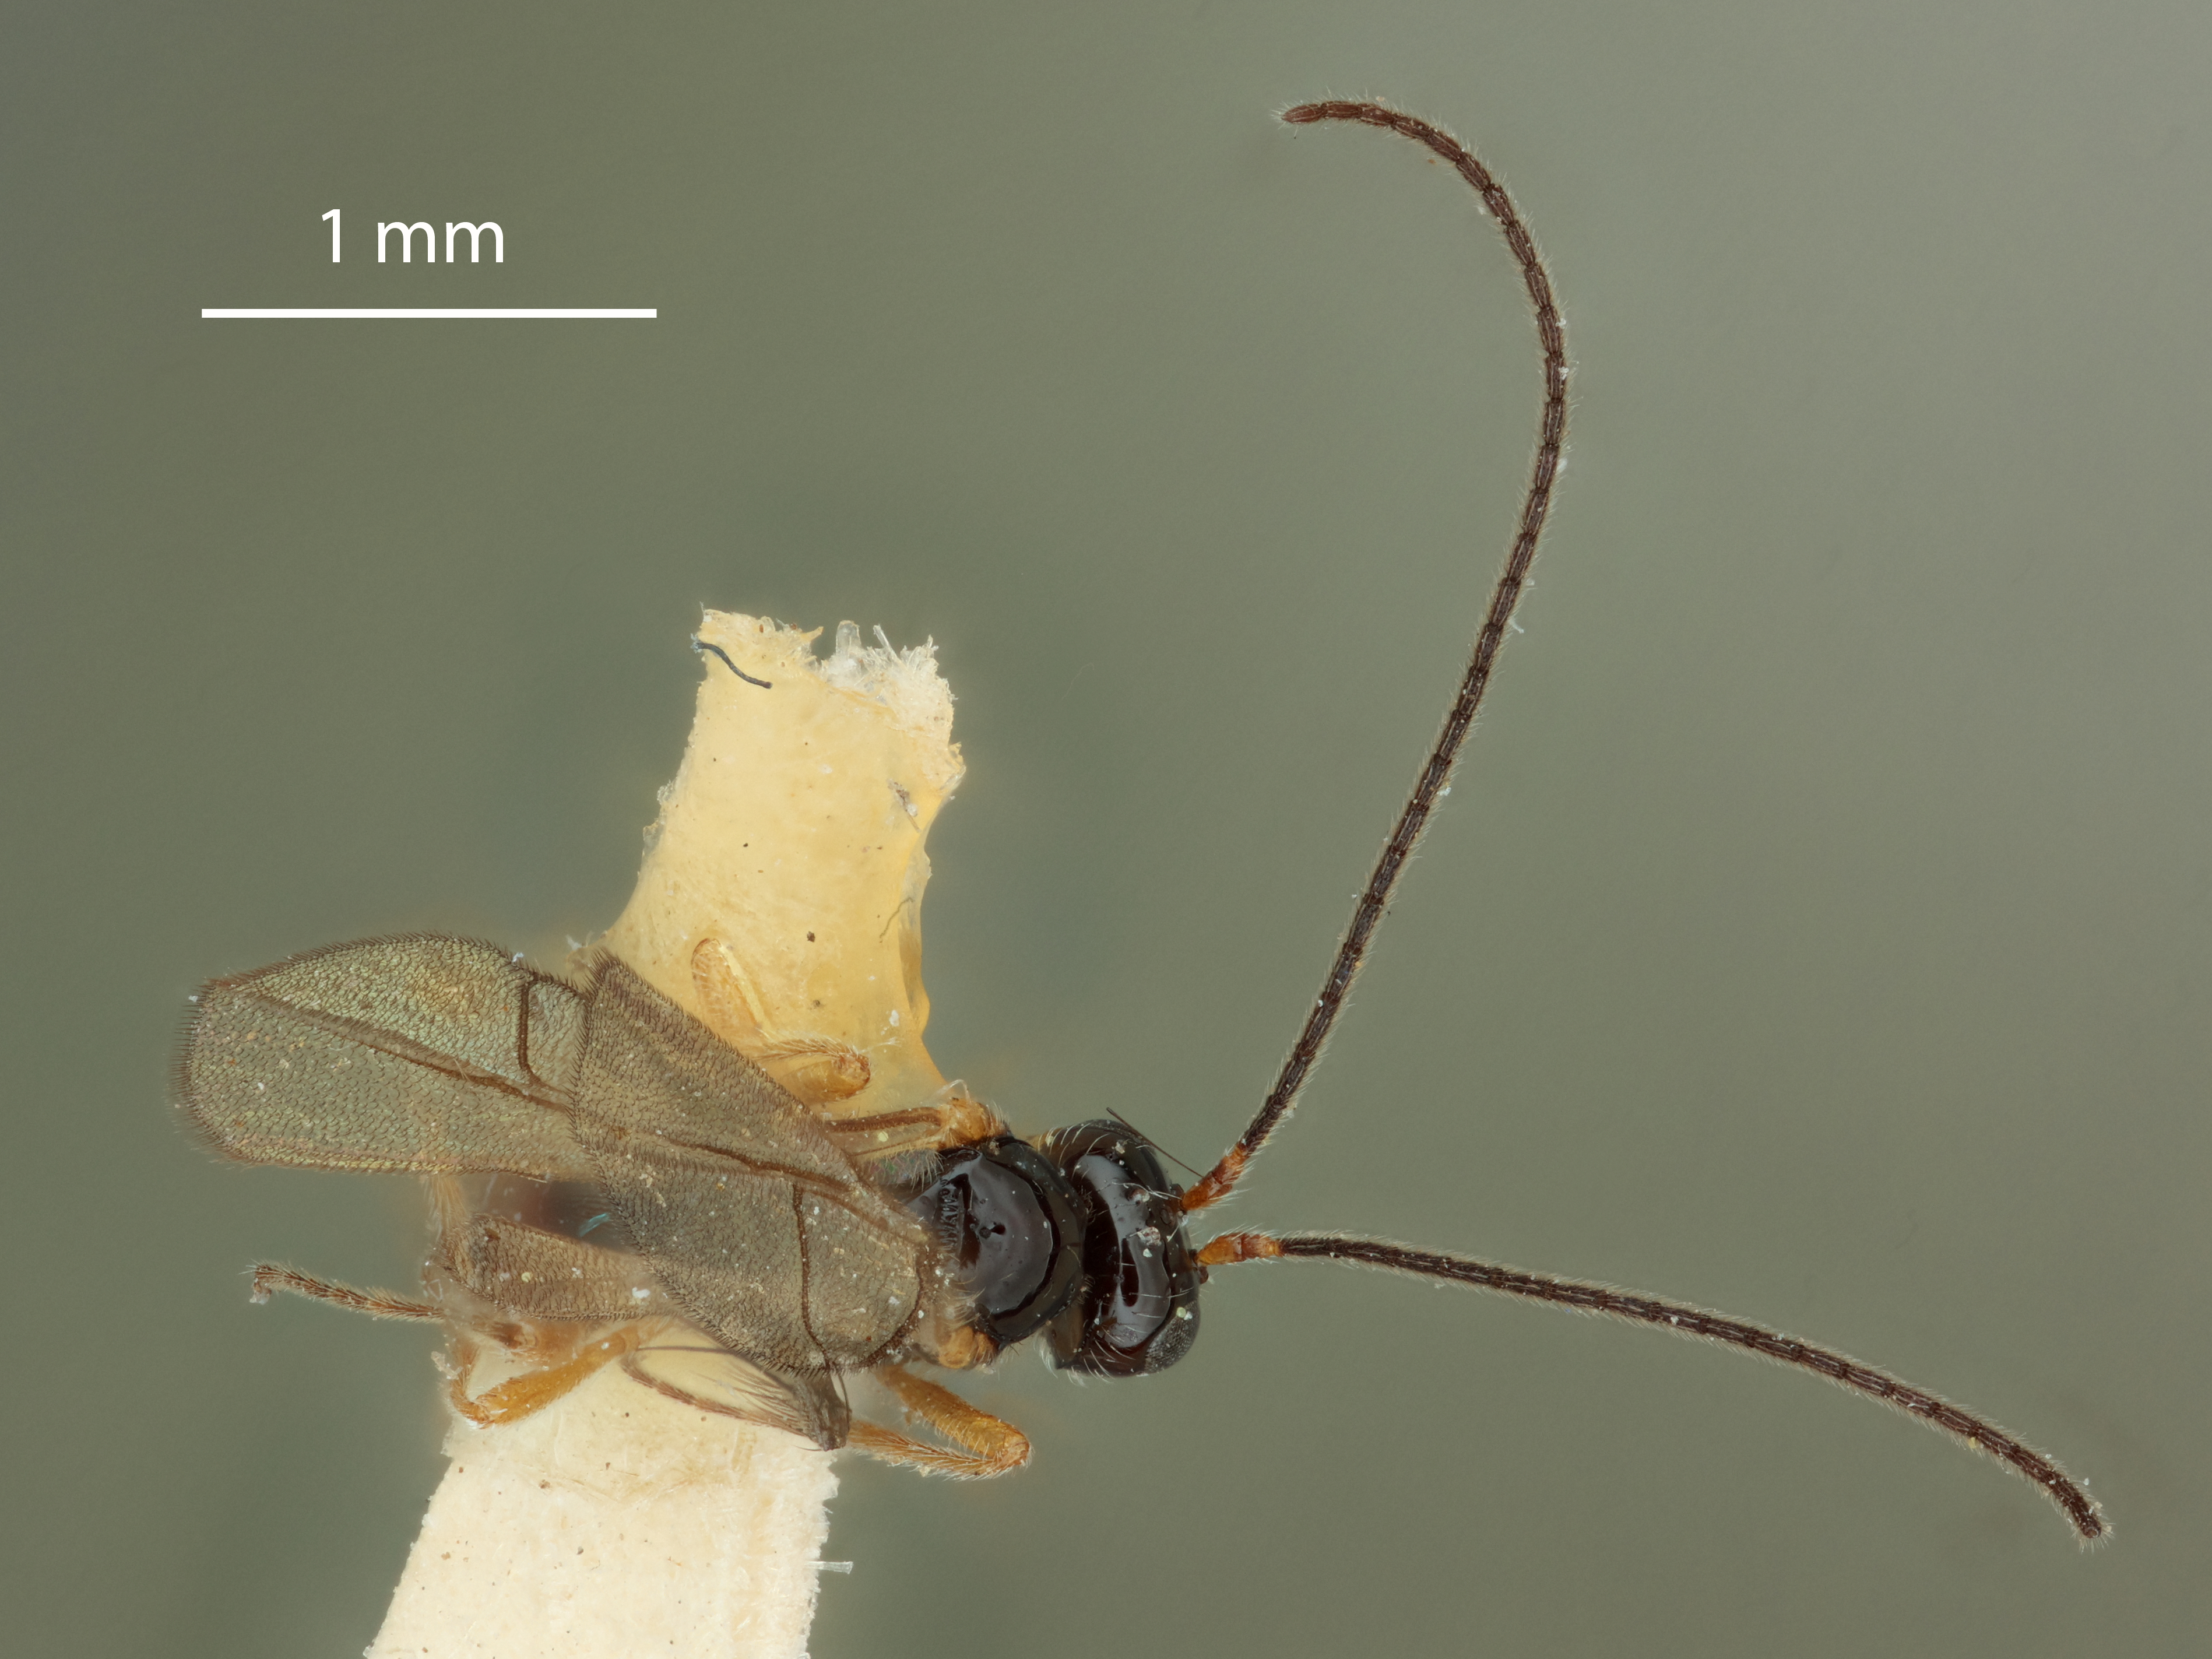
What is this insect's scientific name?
Opius posadai
